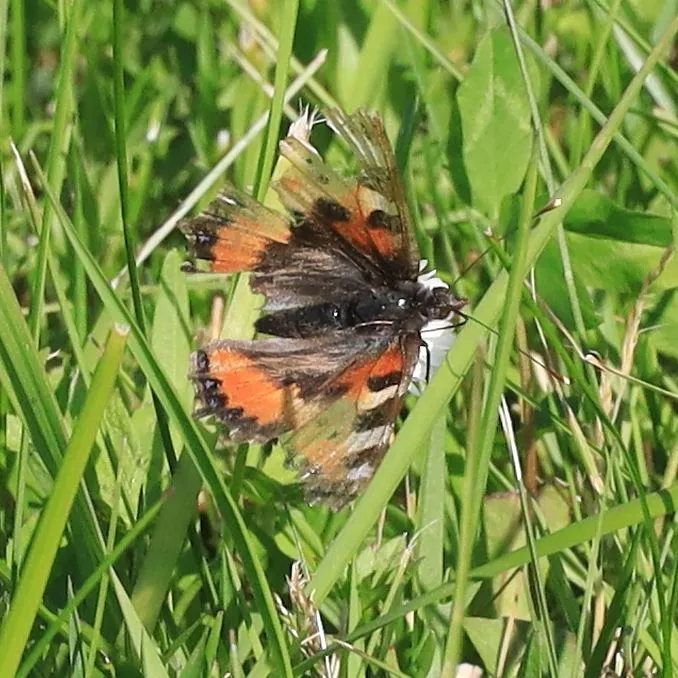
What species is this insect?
Aglais urticae
